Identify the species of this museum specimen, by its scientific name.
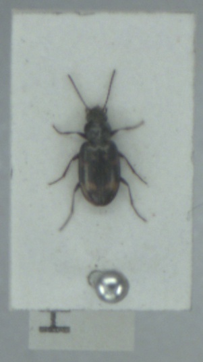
Bembidion obliquum
